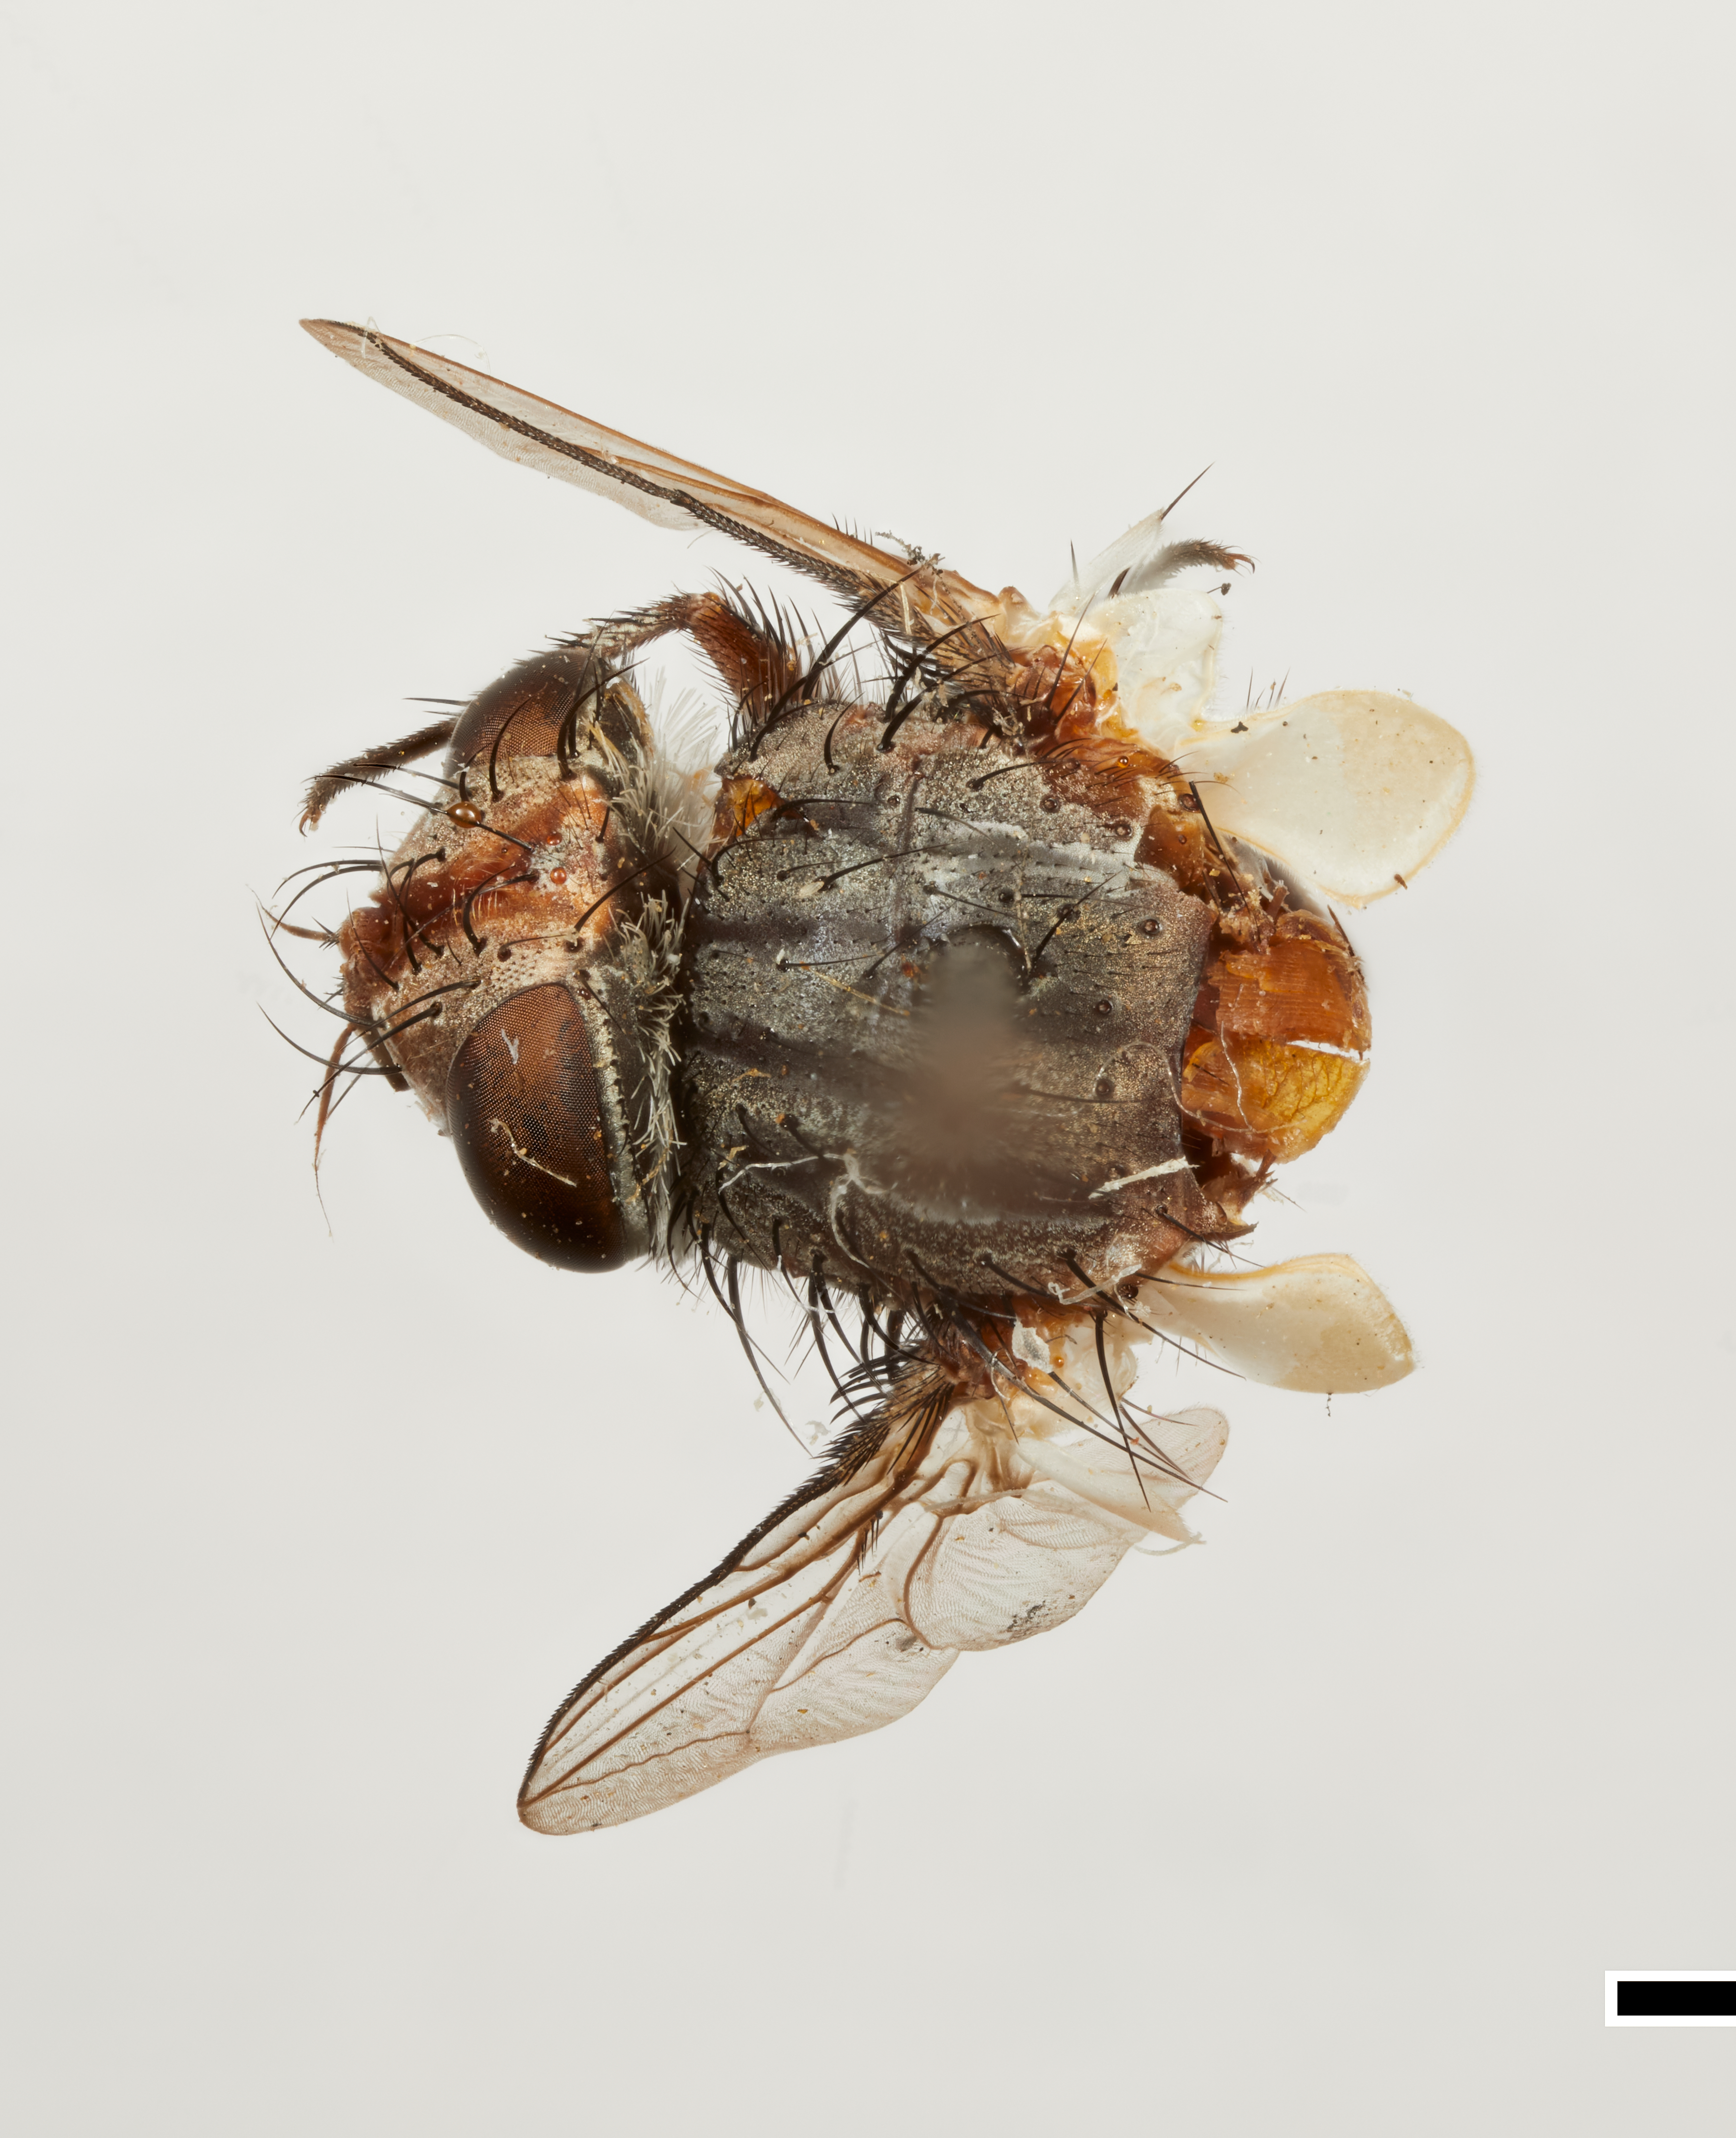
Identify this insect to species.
Cyclotaphrys anser
